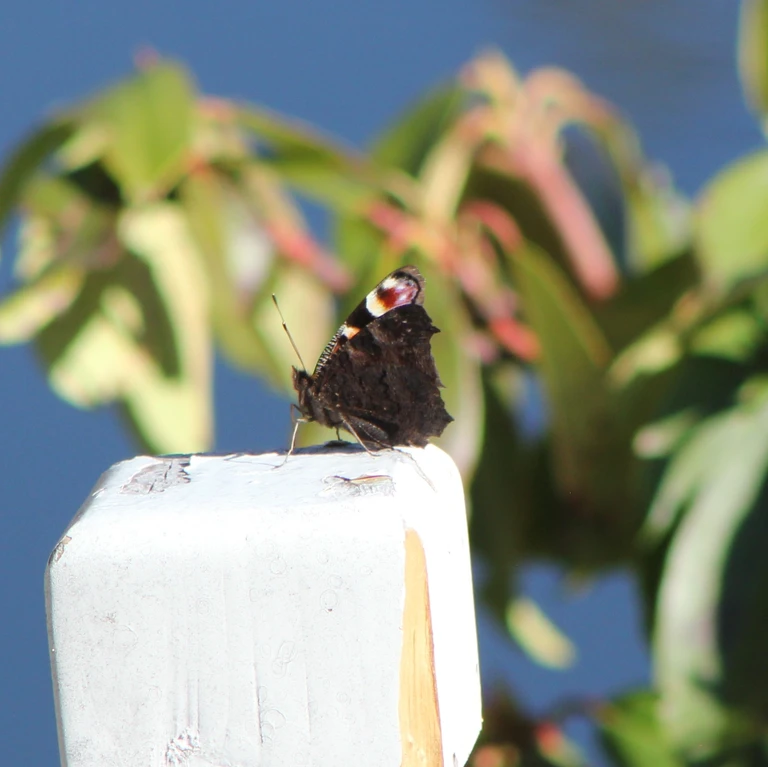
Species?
Aglais io
